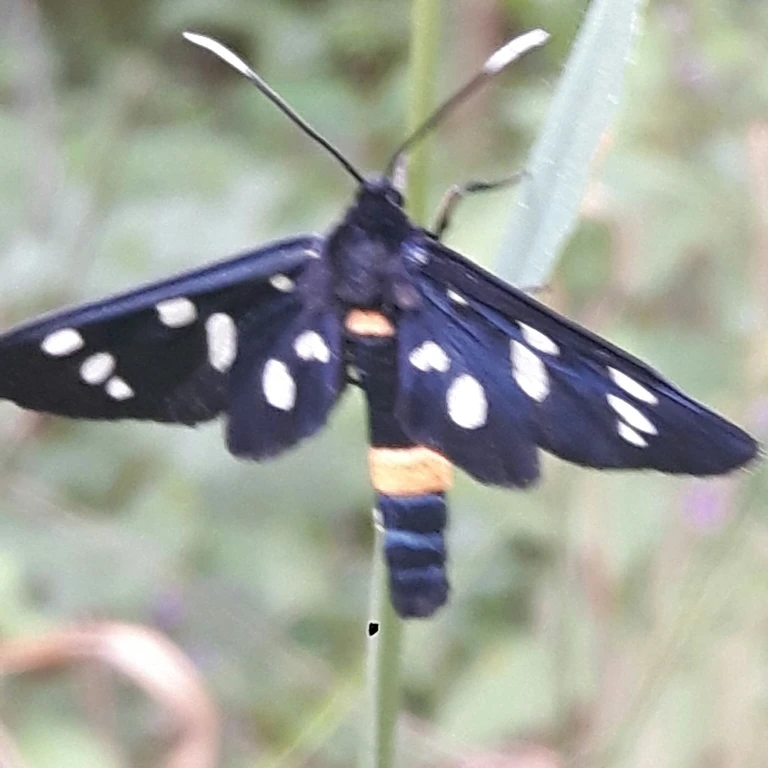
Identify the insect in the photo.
Amata phegea
